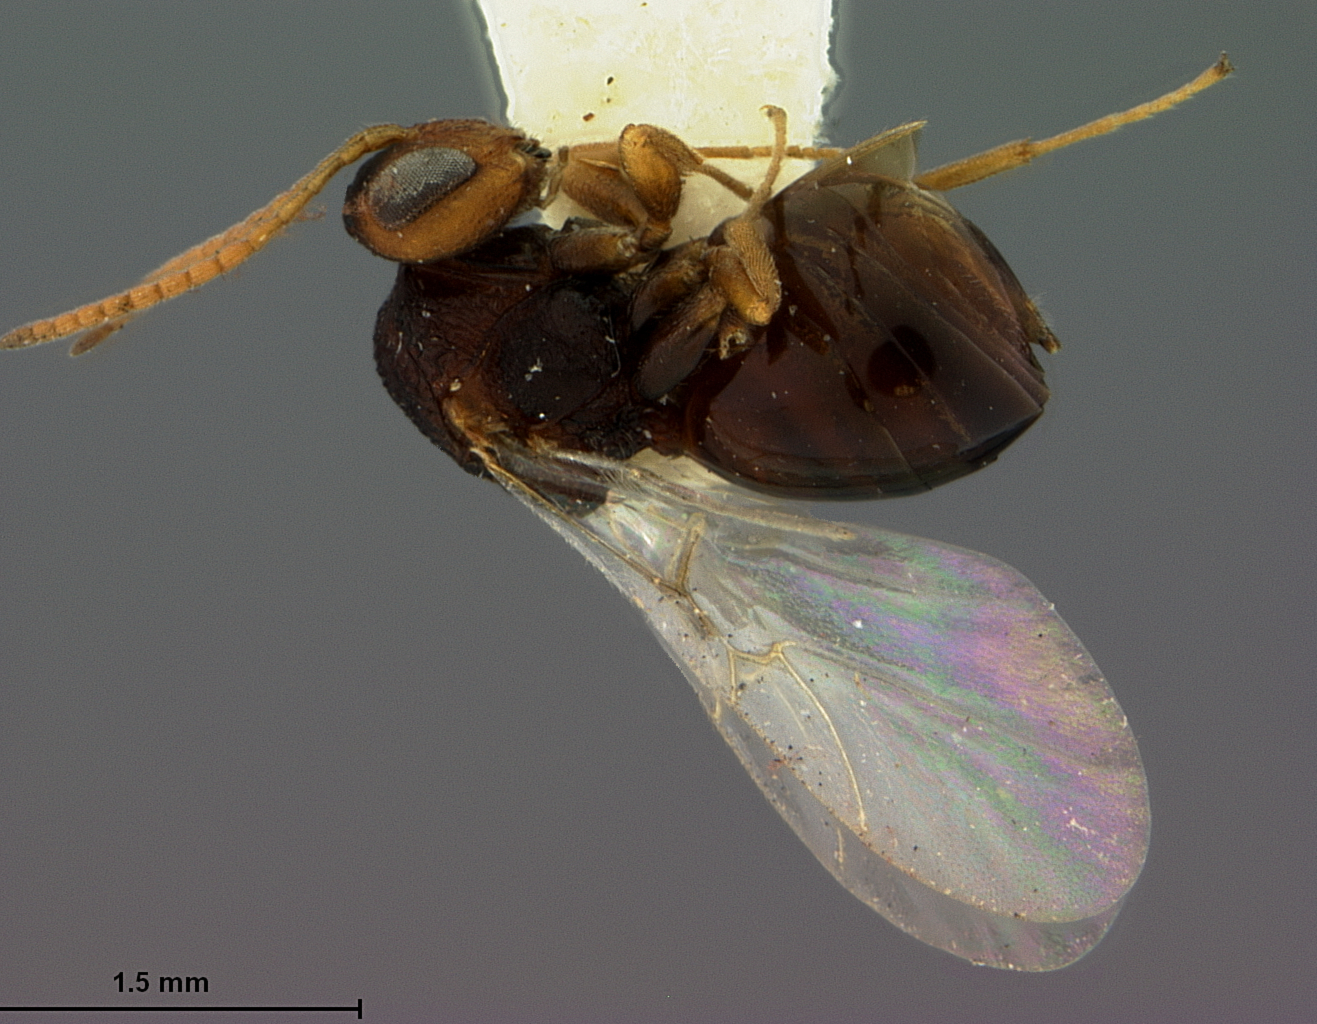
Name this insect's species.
Callirhytis intersita
